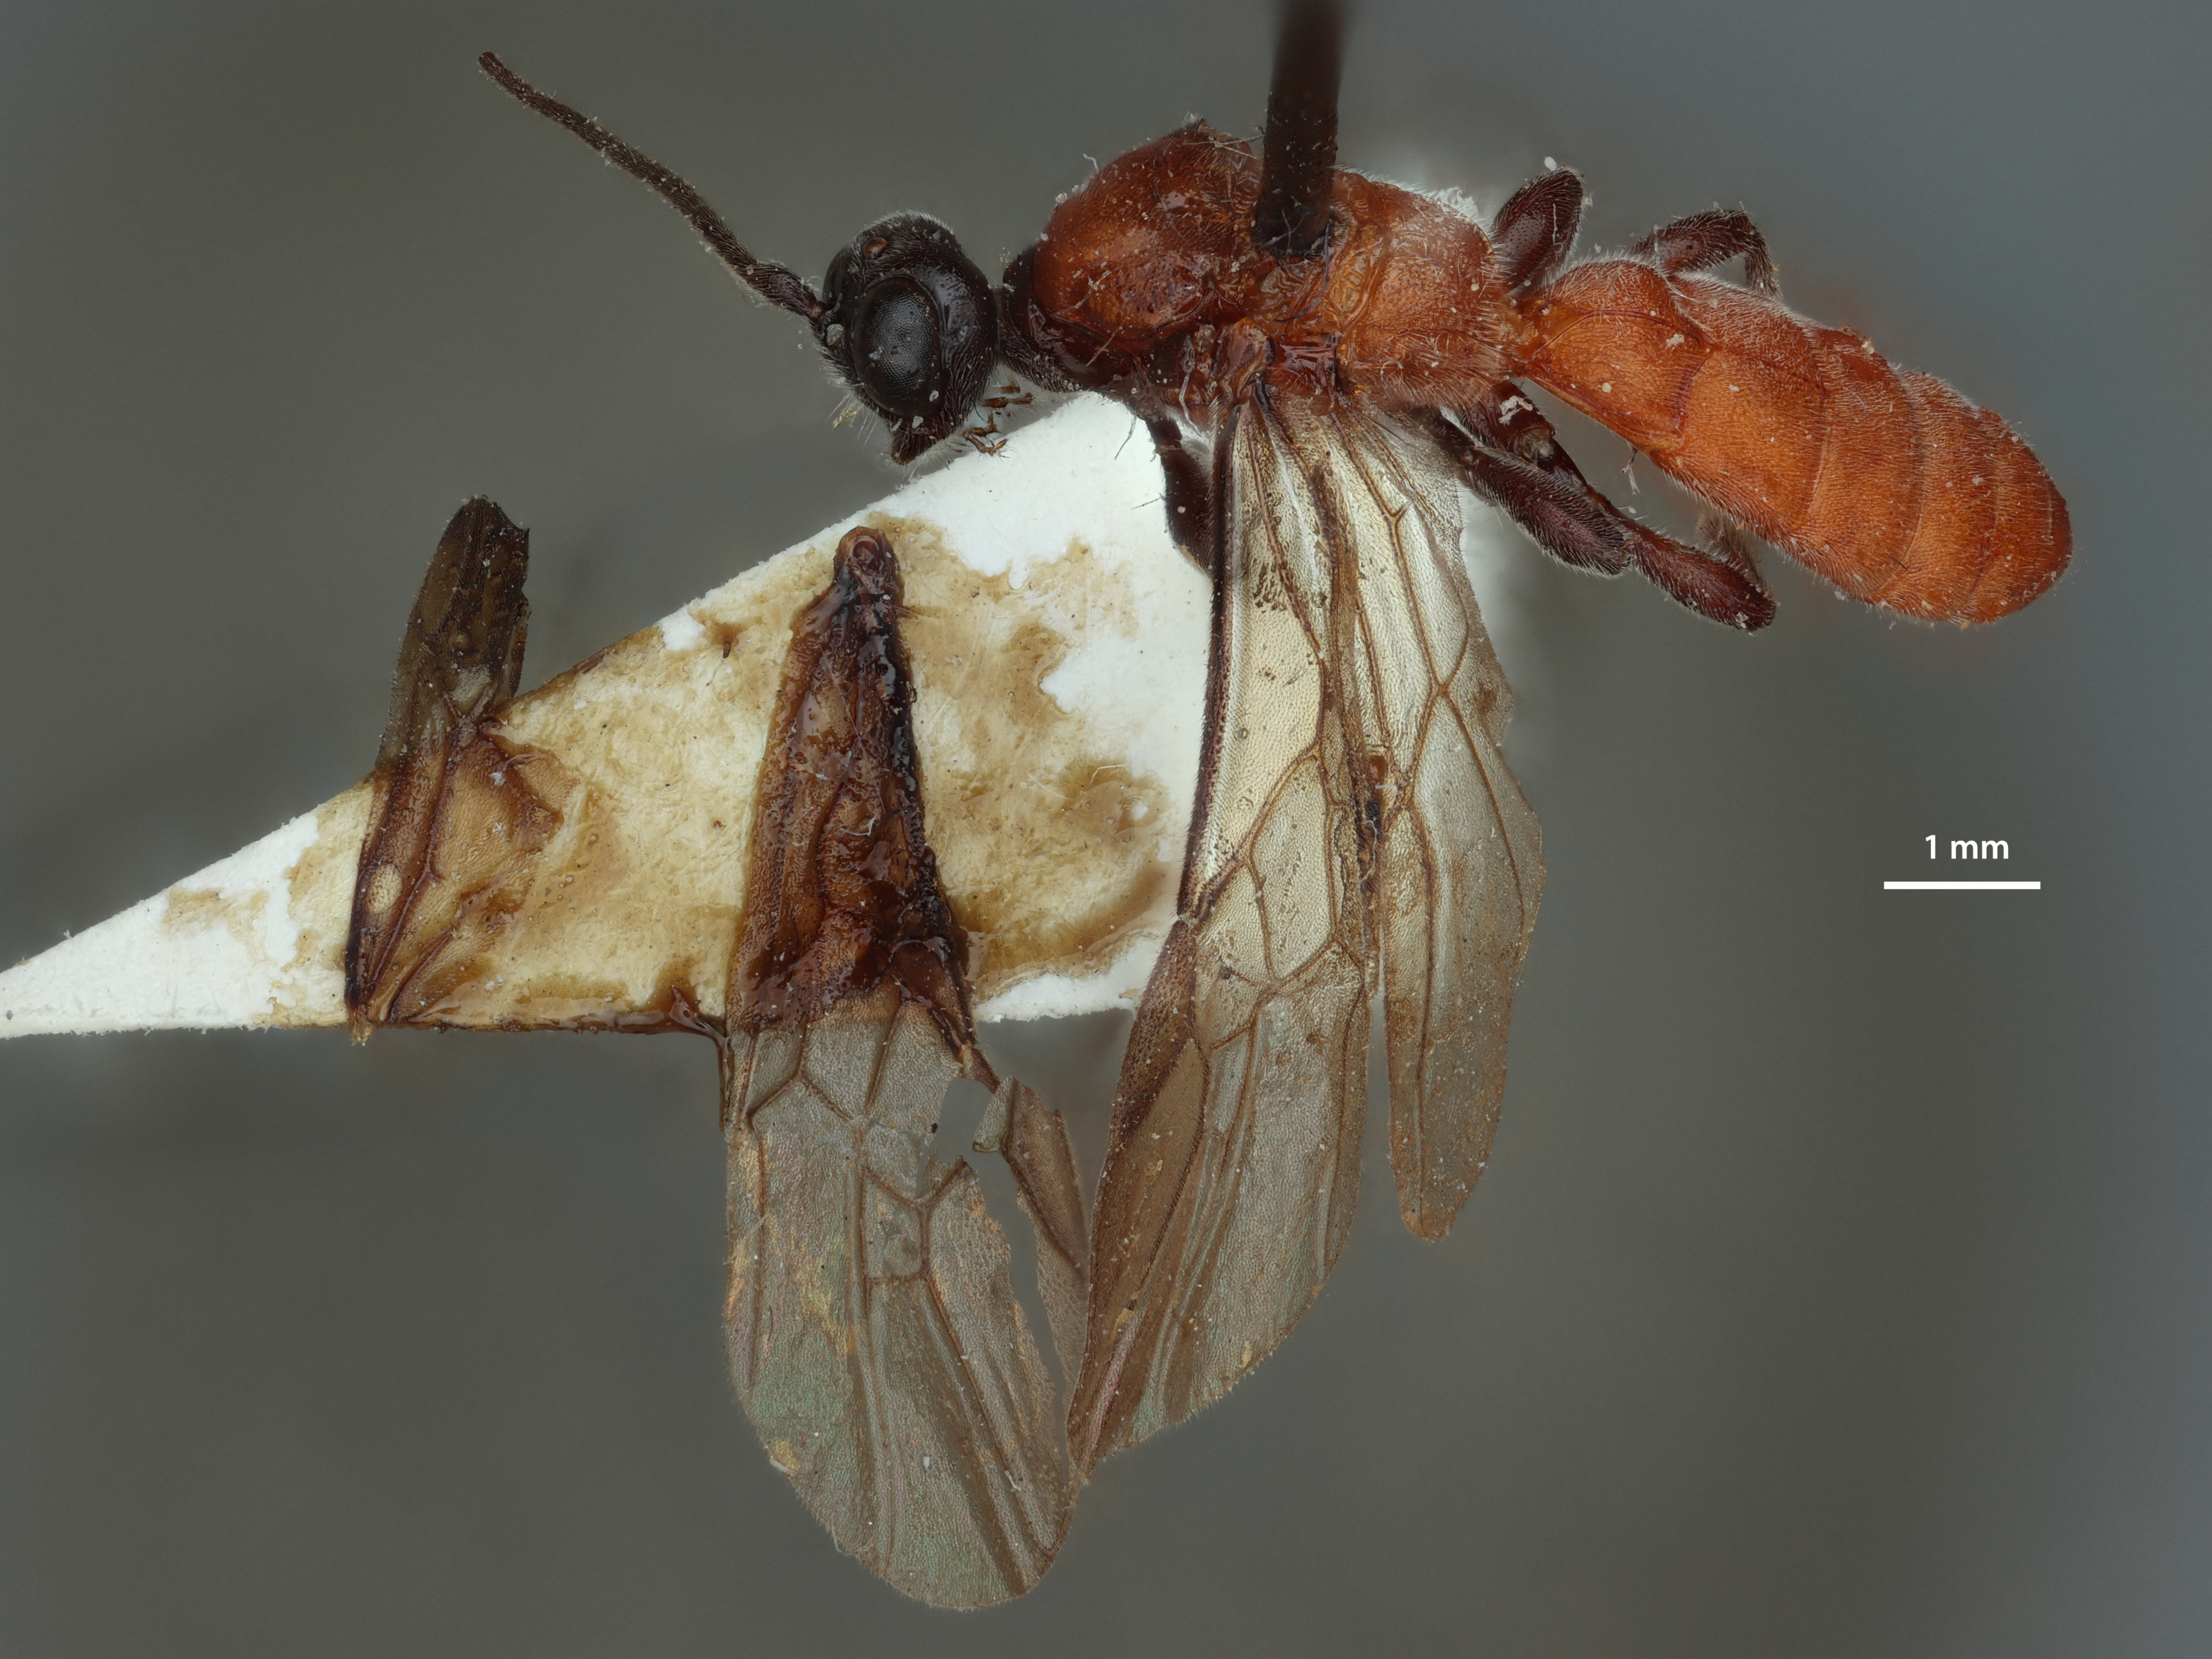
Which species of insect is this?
Yelicones arizonus
